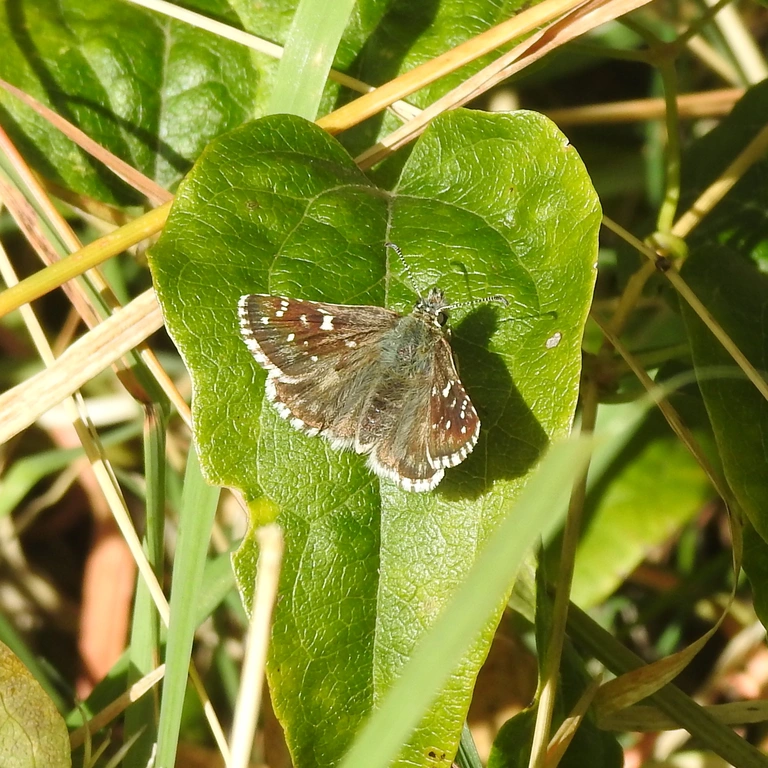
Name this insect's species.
Pyrgus armoricanus
